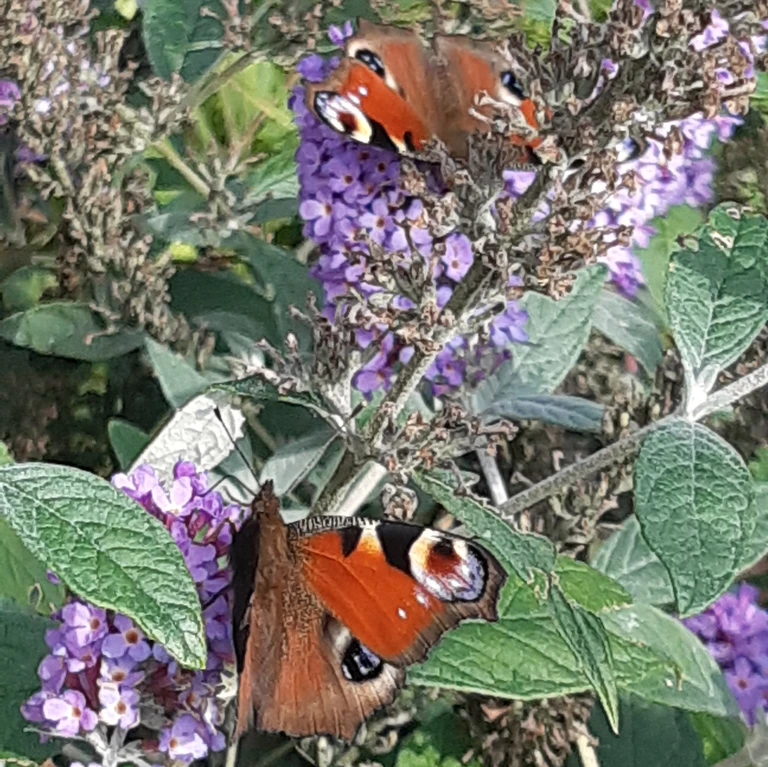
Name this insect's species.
Aglais io
